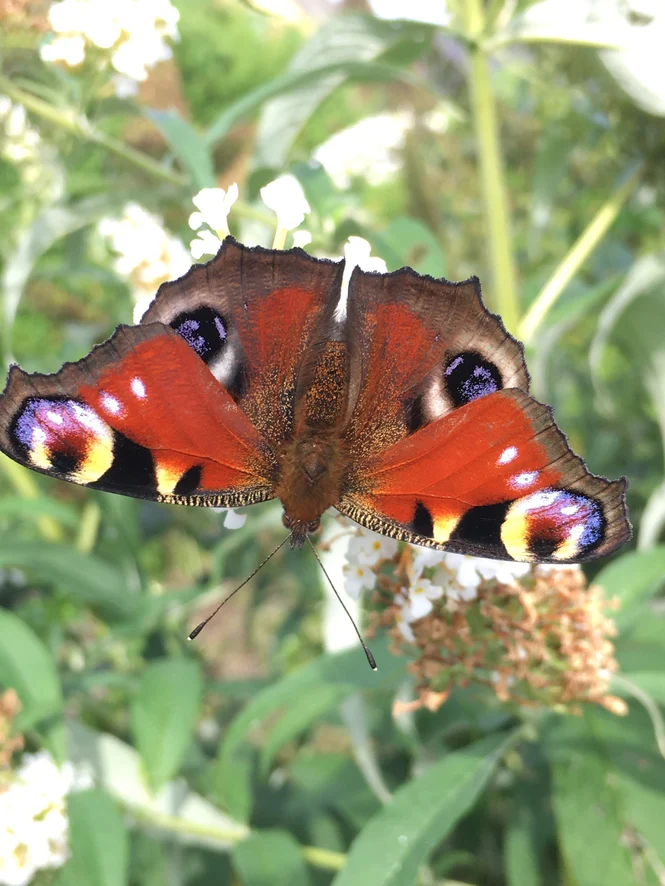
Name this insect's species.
Aglais io
